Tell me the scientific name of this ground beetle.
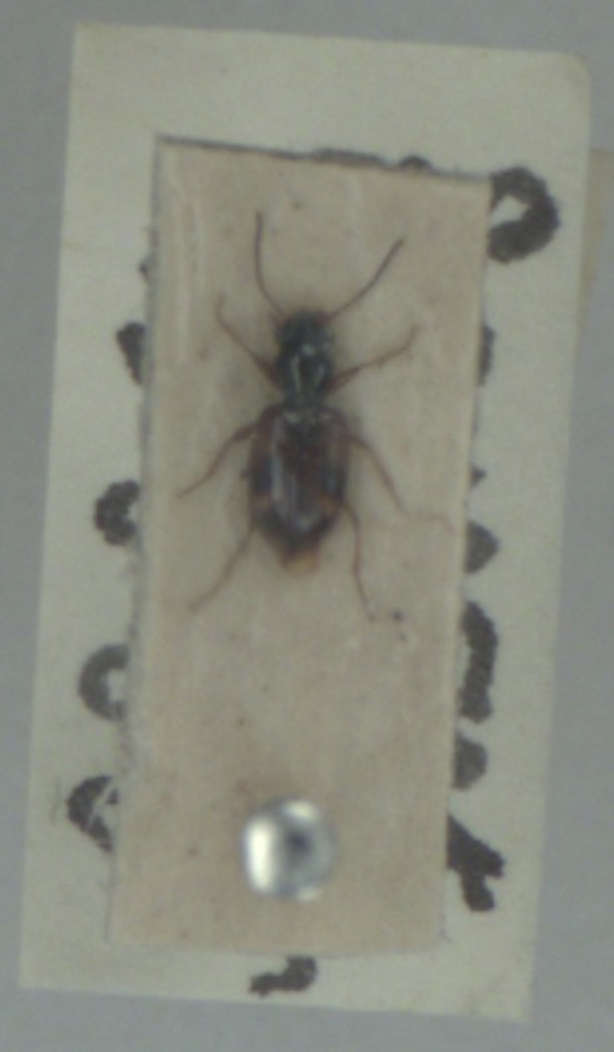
Bembidion articulatum
